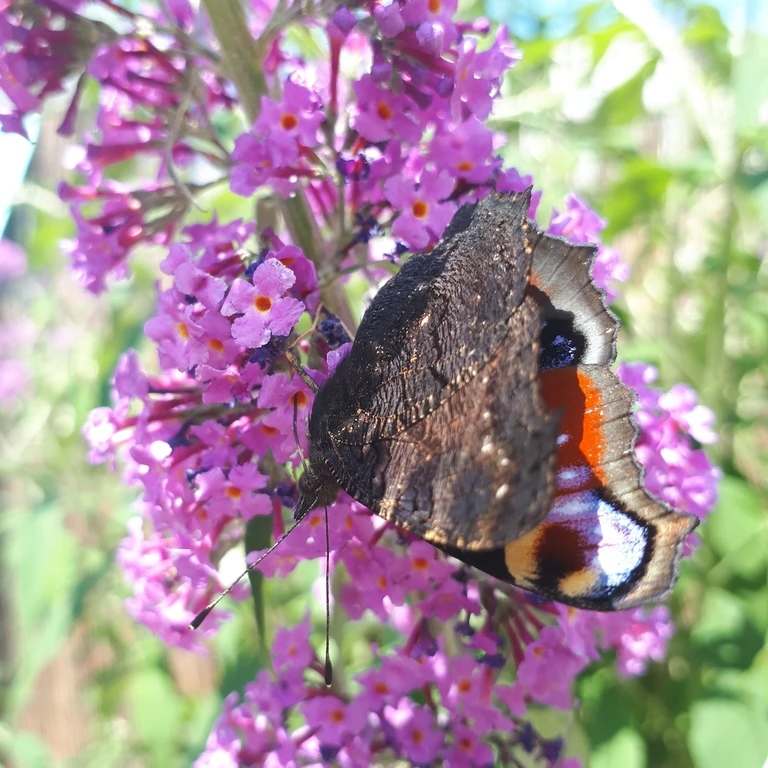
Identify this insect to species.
Aglais io
